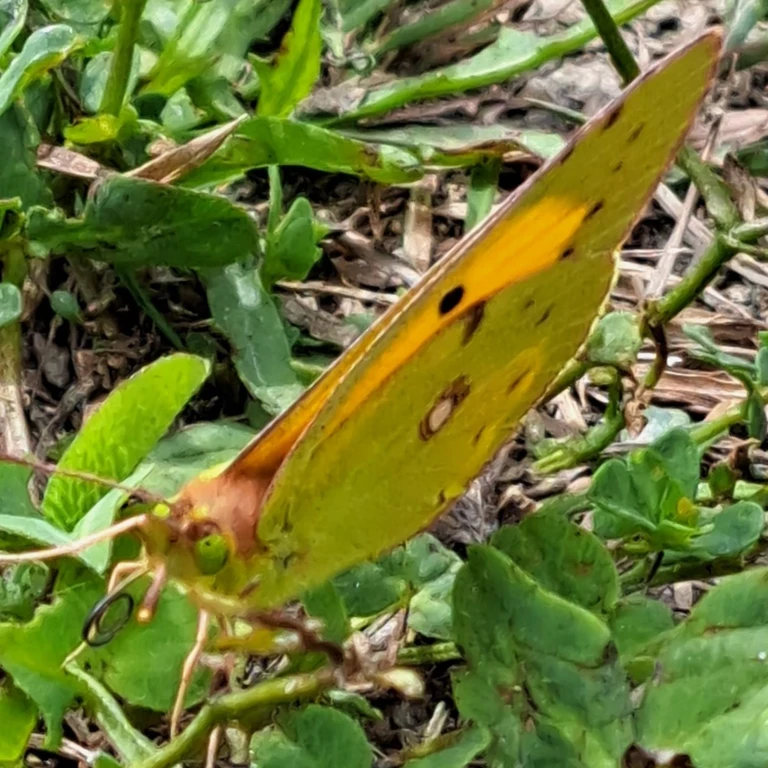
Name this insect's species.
Colias croceus
